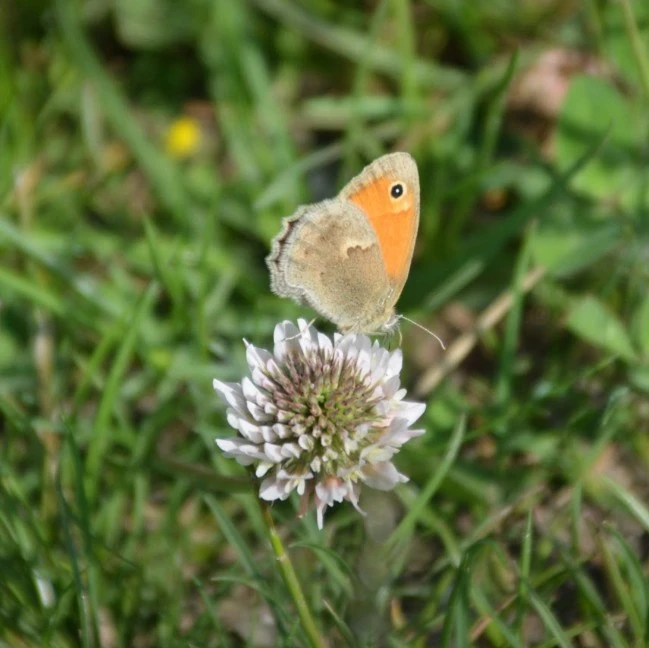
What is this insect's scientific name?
Coenonympha pamphilus
